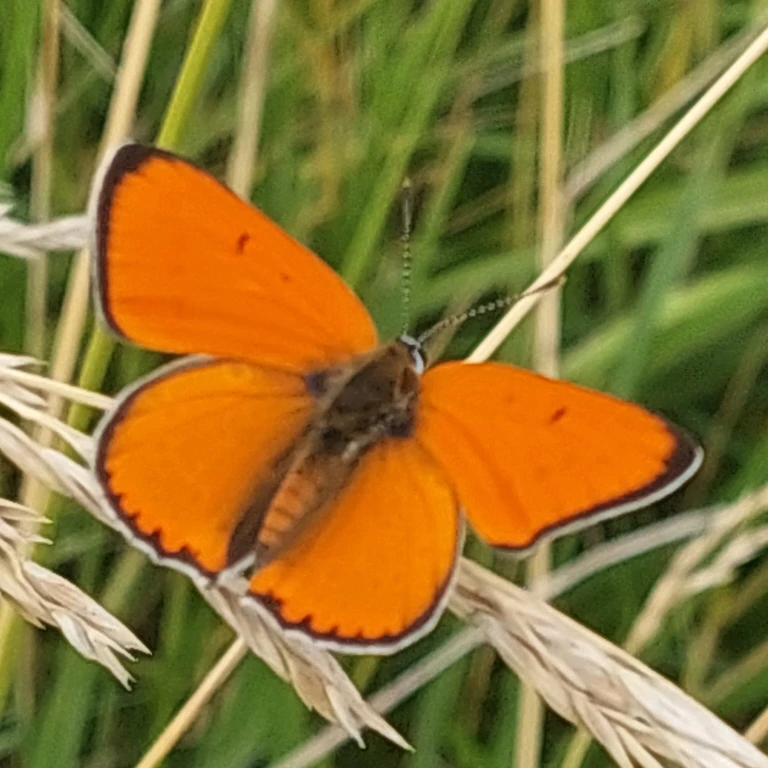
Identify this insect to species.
Lycaena dispar
